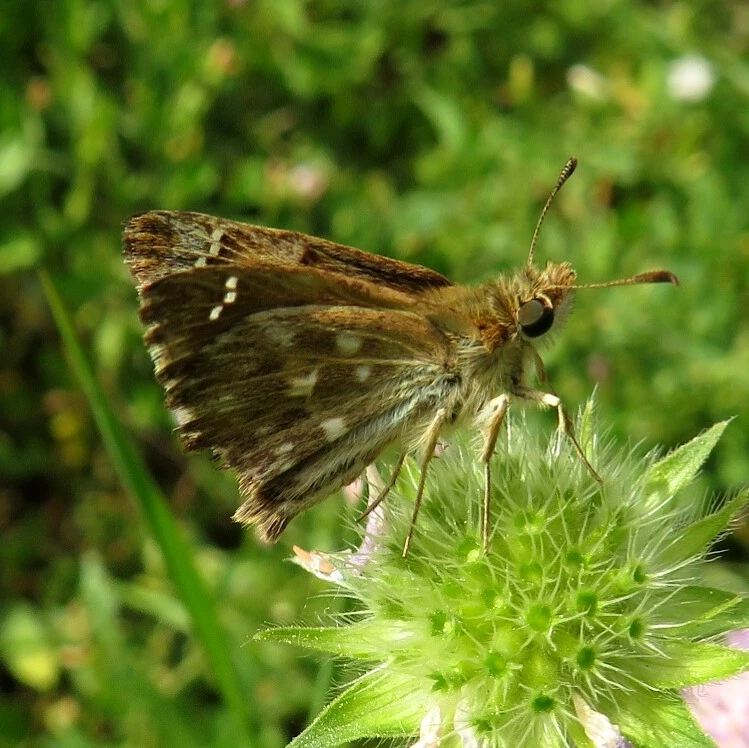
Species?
Carcharodus alceae
